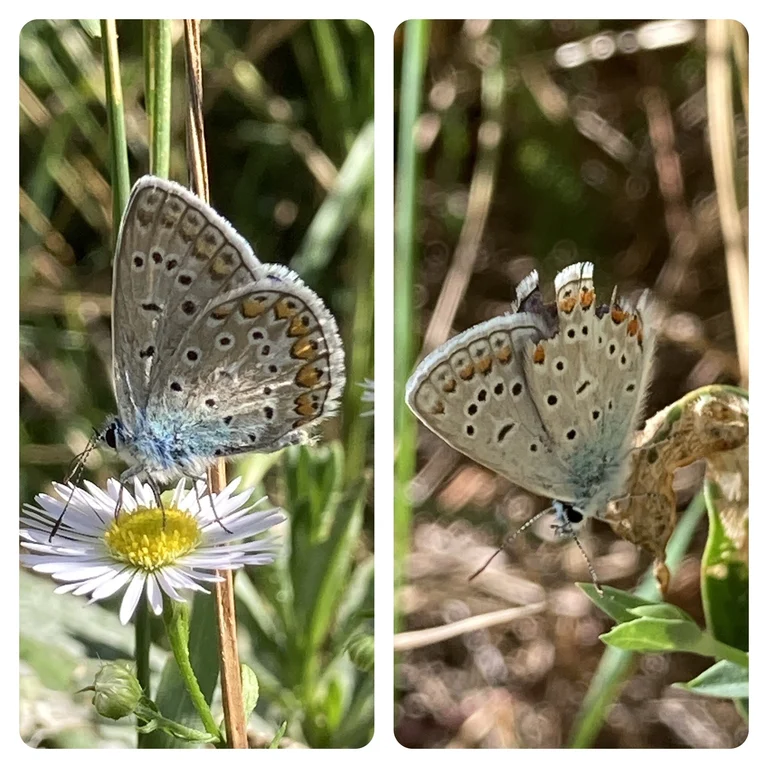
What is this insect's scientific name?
Polyommatus icarus
